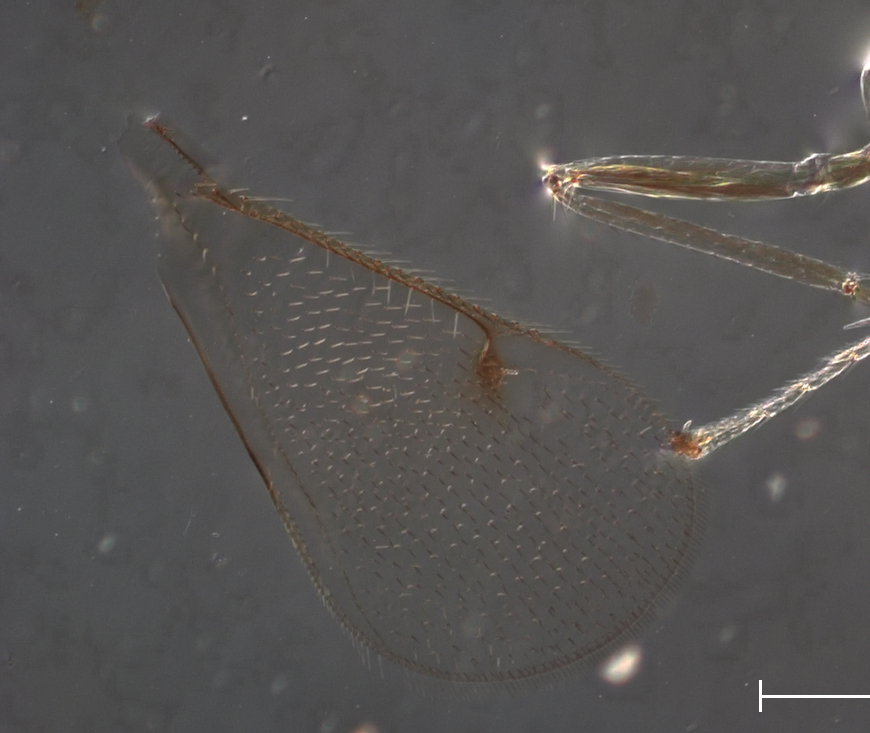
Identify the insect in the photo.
Tetrastichus postmarginaloides
